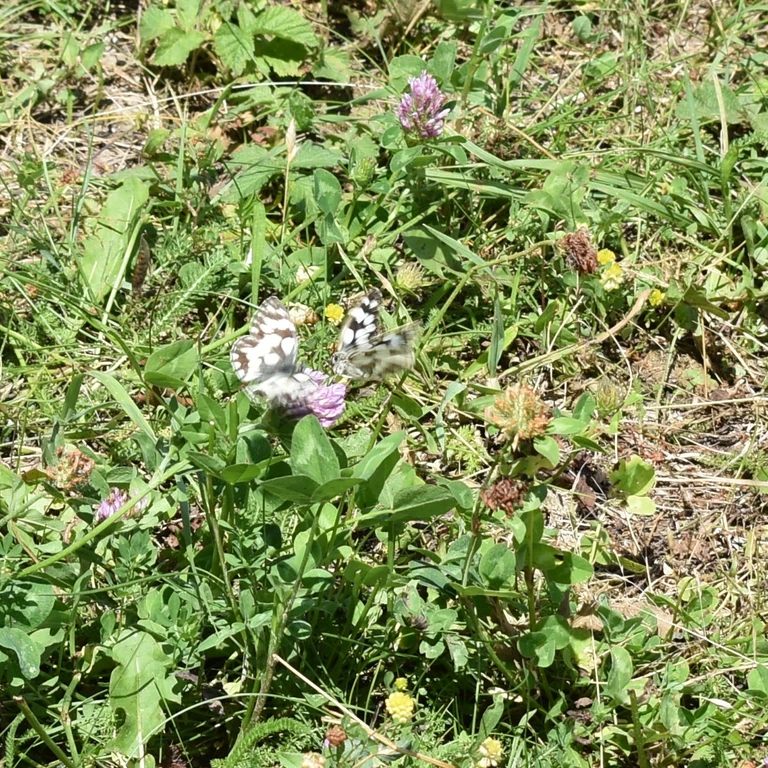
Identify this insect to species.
Melanargia galathea
